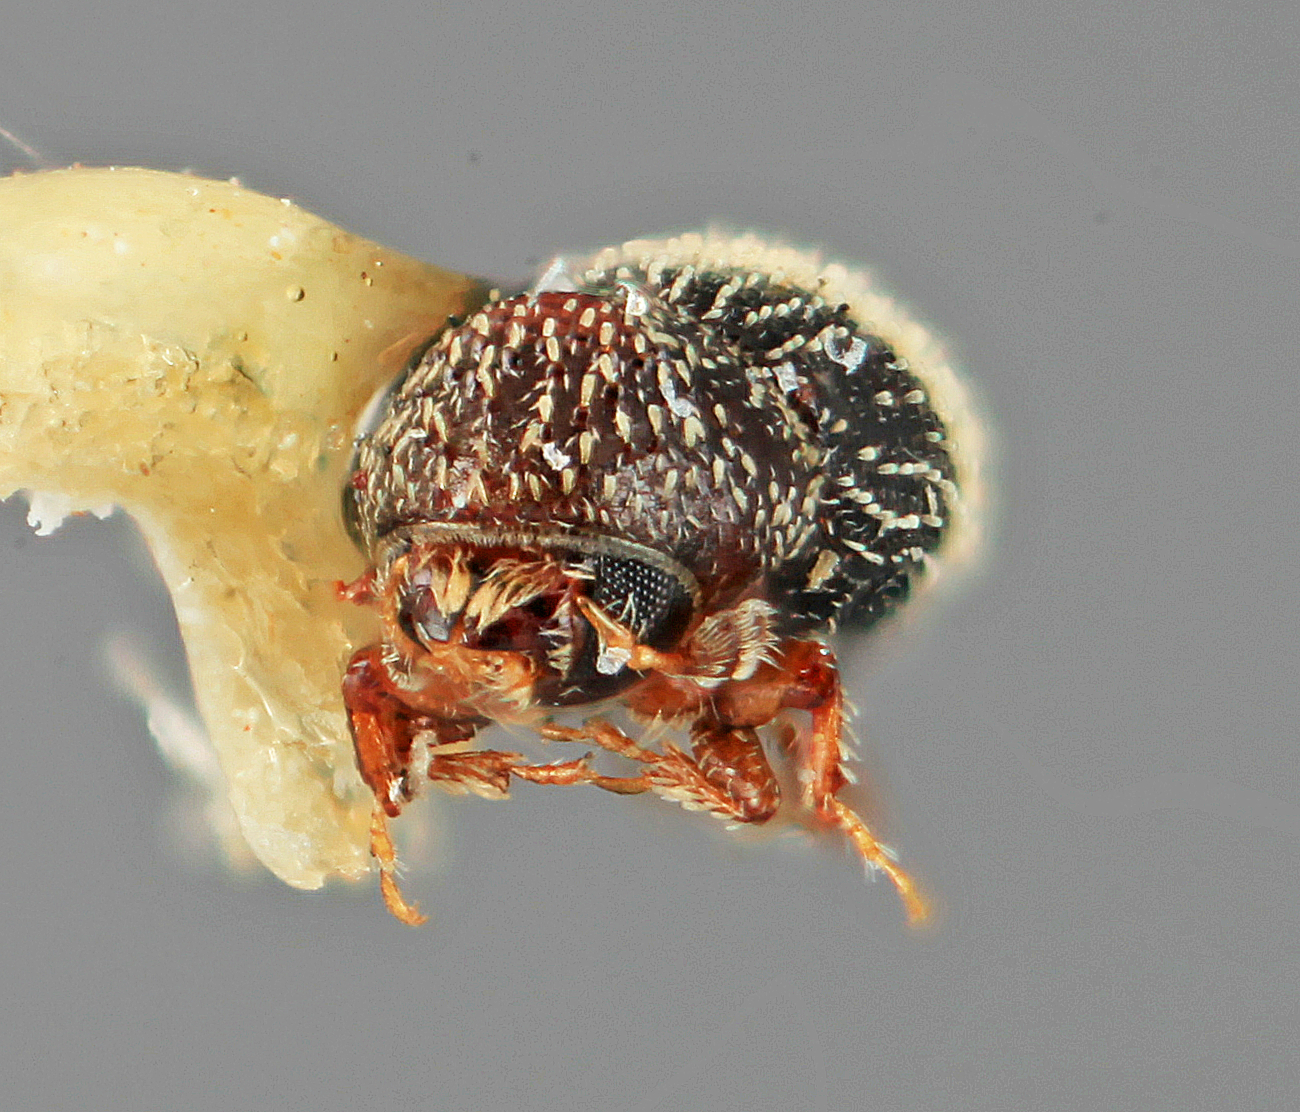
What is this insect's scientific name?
Pseudothysanoes viscicolens
